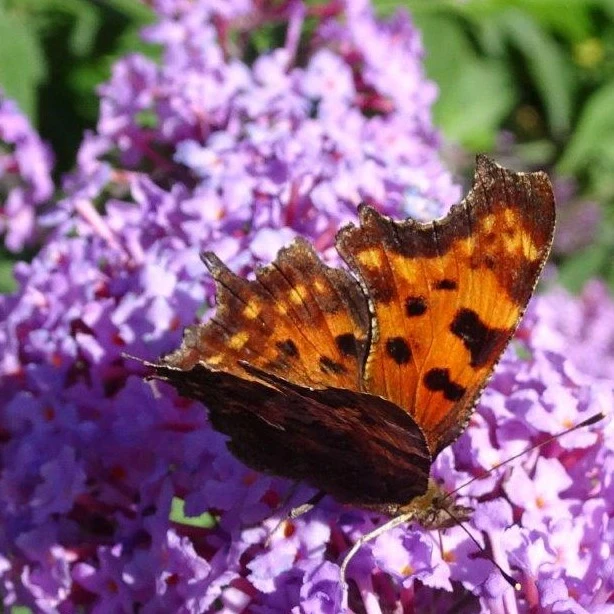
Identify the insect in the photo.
Polygonia c-album
